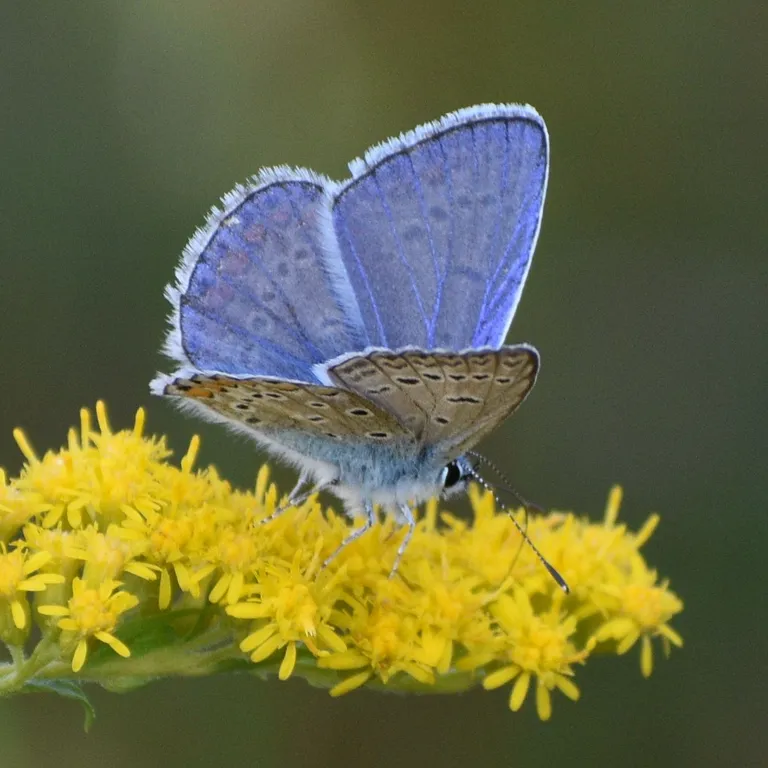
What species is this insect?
Polyommatus icarus
